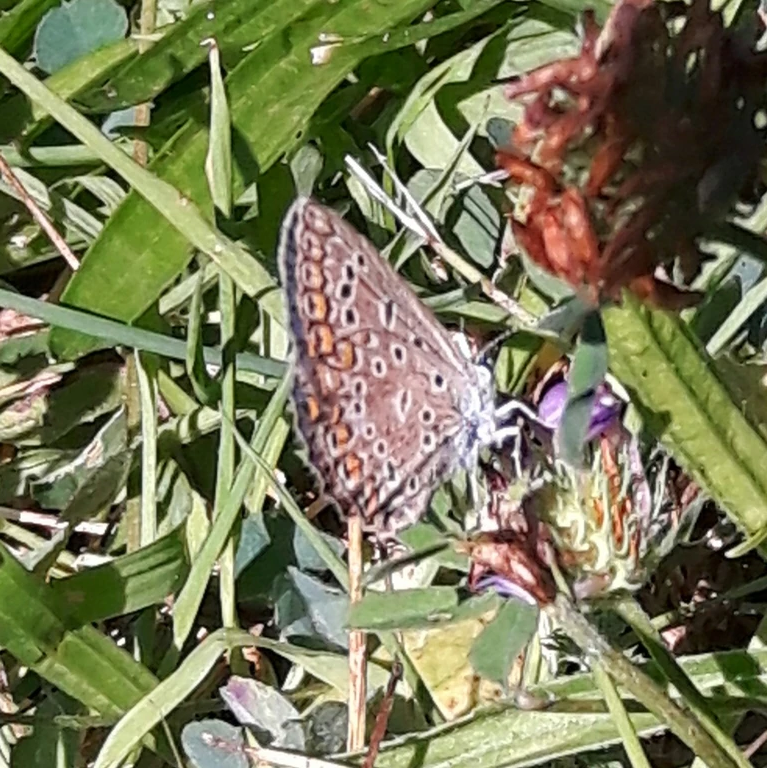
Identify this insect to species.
Polyommatus icarus
